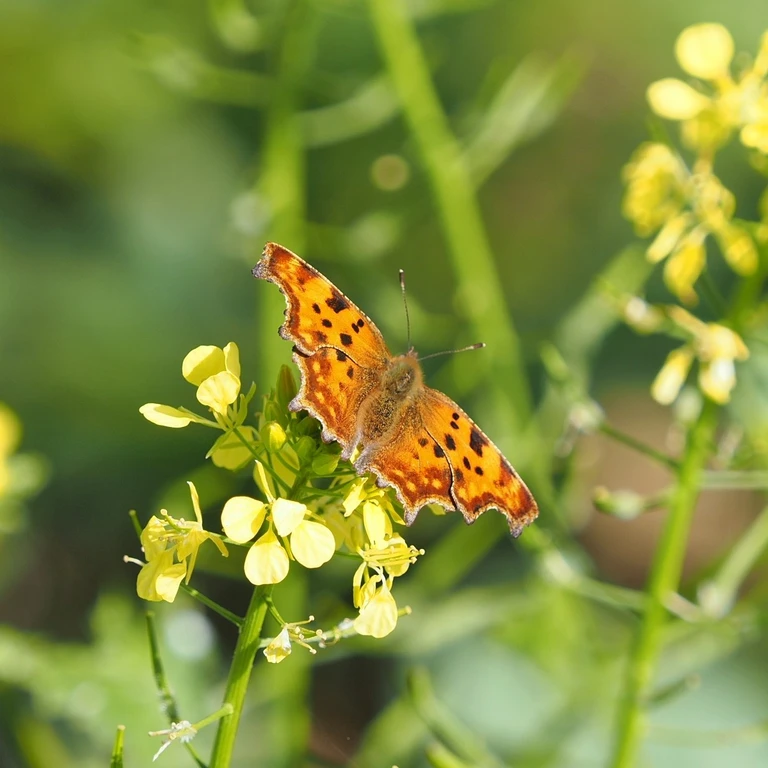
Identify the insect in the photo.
Polygonia c-album
